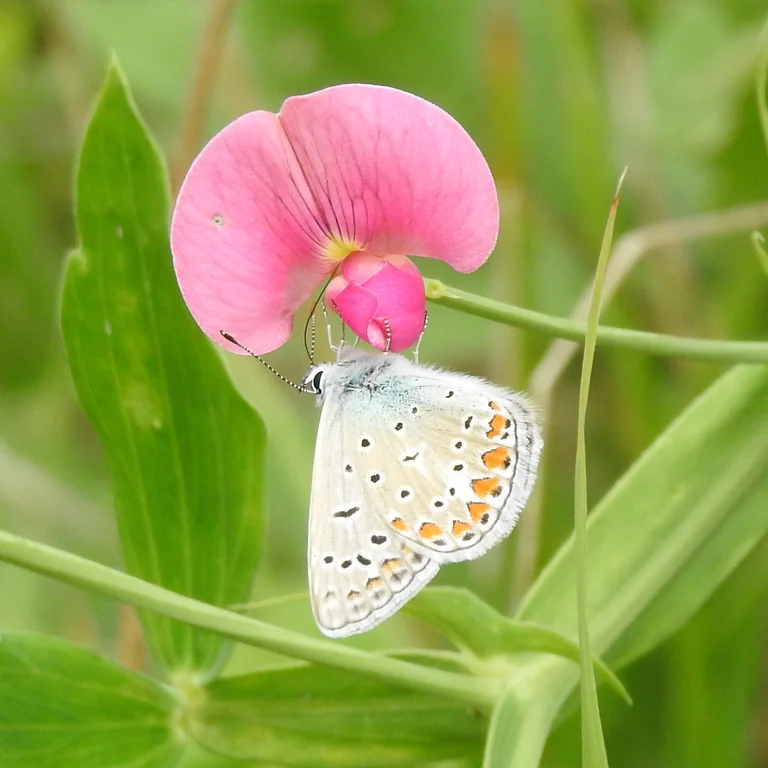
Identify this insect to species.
Polyommatus icarus
